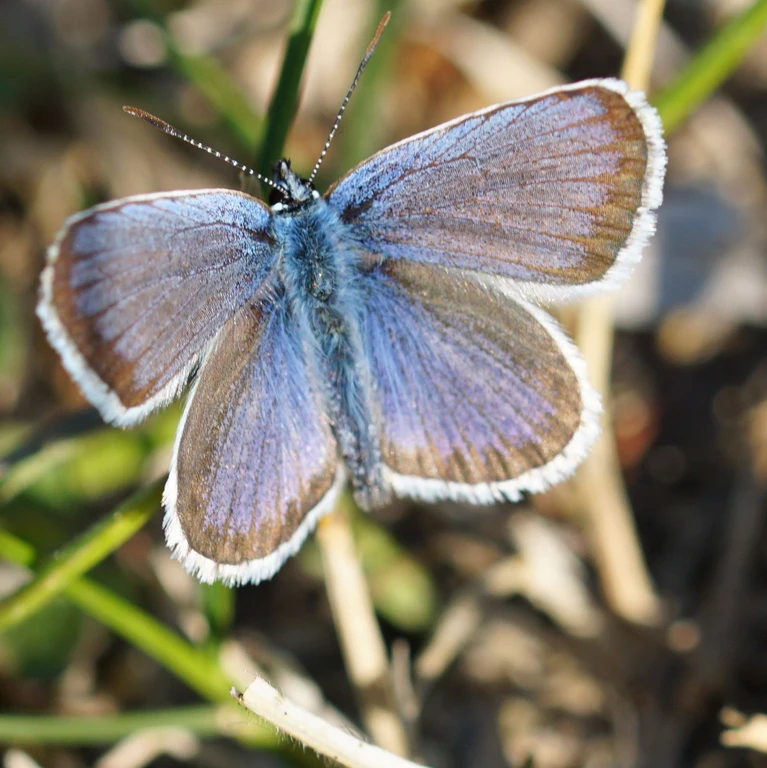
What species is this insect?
Plebejus argus
